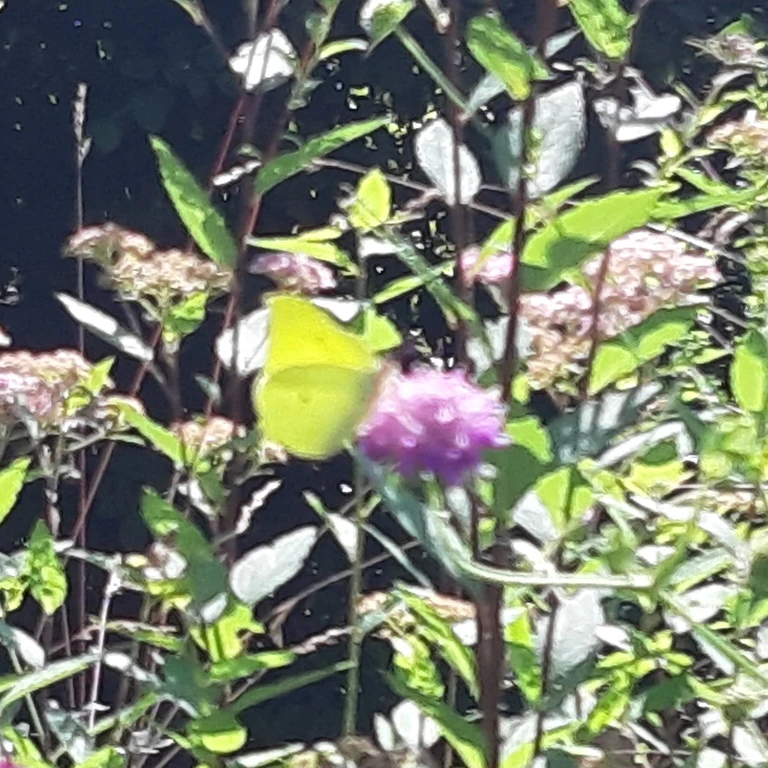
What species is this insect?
Gonepteryx rhamni
